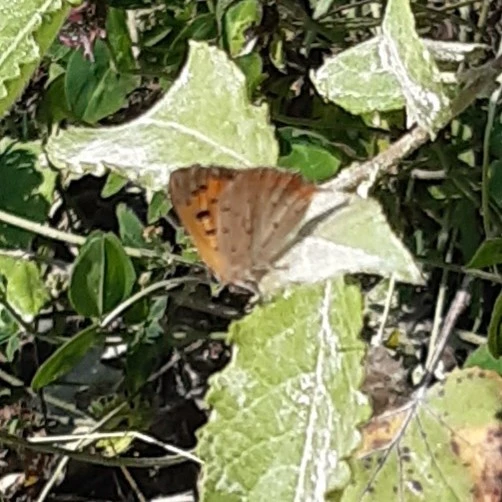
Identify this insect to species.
Lycaena phlaeas
